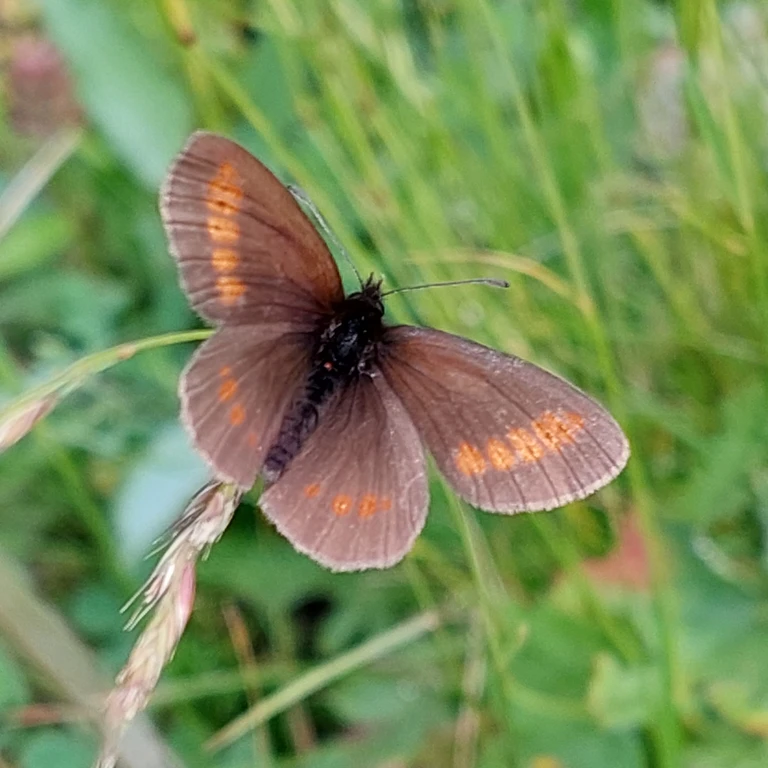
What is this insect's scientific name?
Erebia manto
